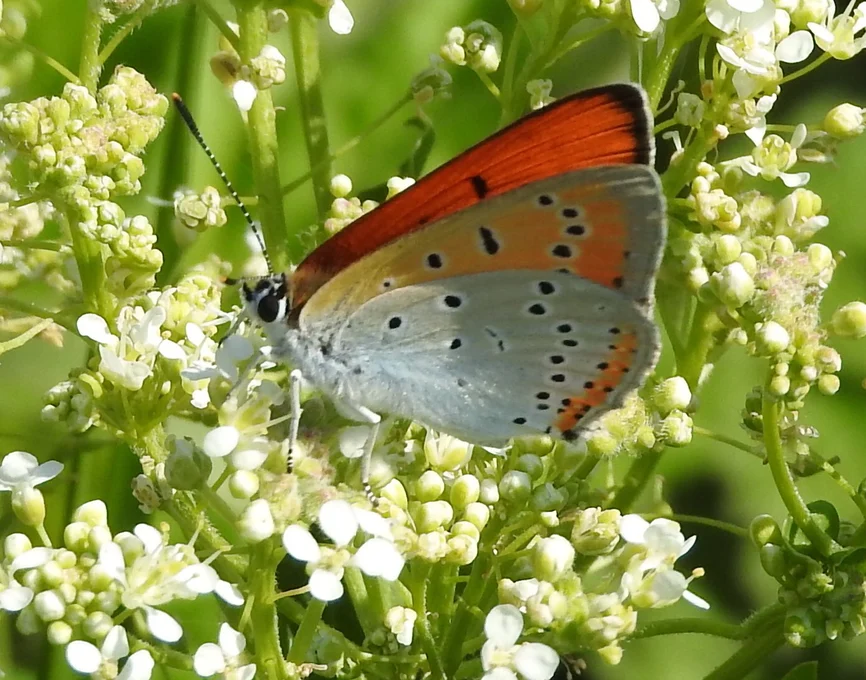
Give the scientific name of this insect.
Lycaena dispar
